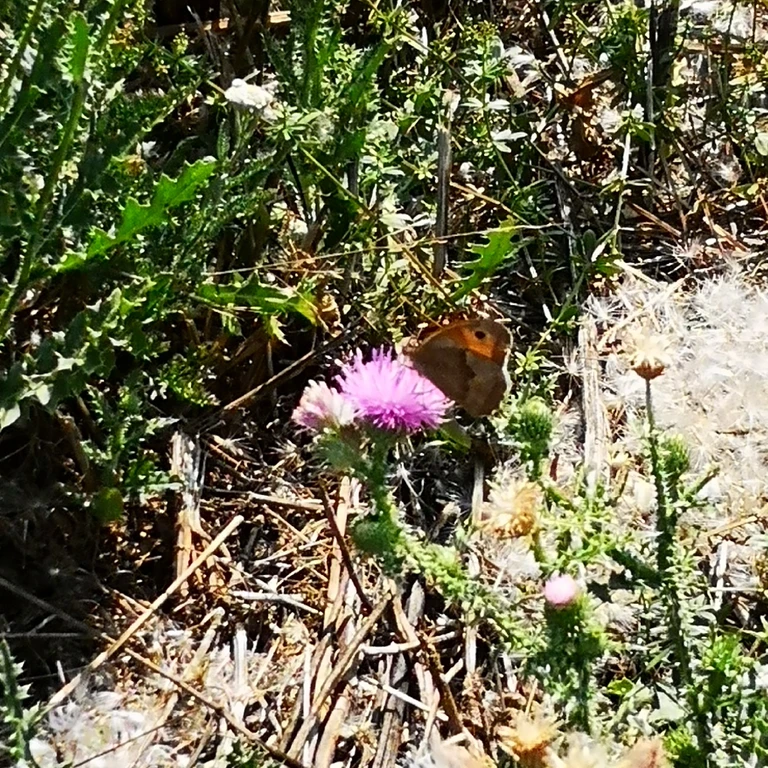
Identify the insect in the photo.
Maniola jurtina
